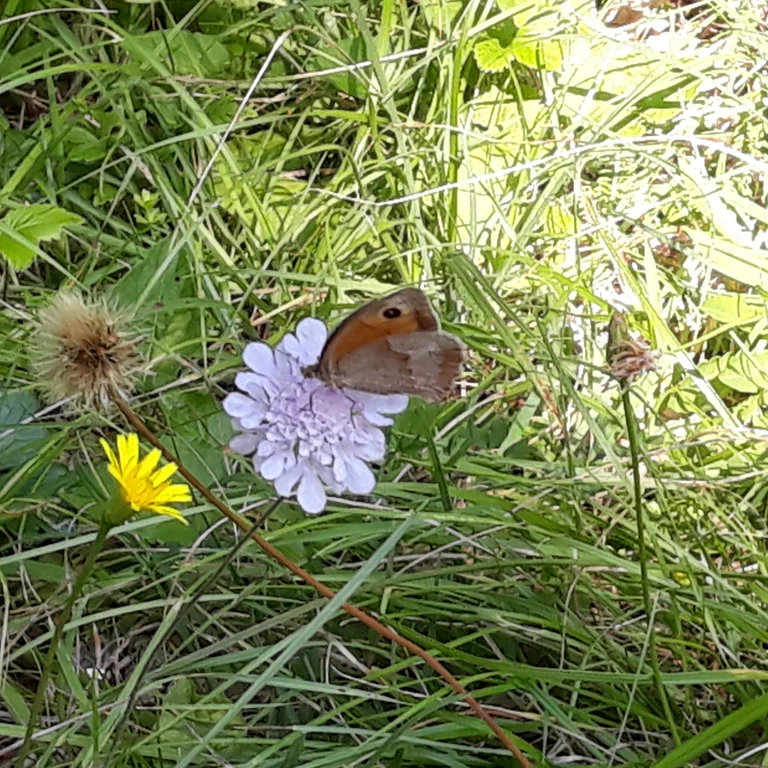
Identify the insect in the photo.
Maniola jurtina
